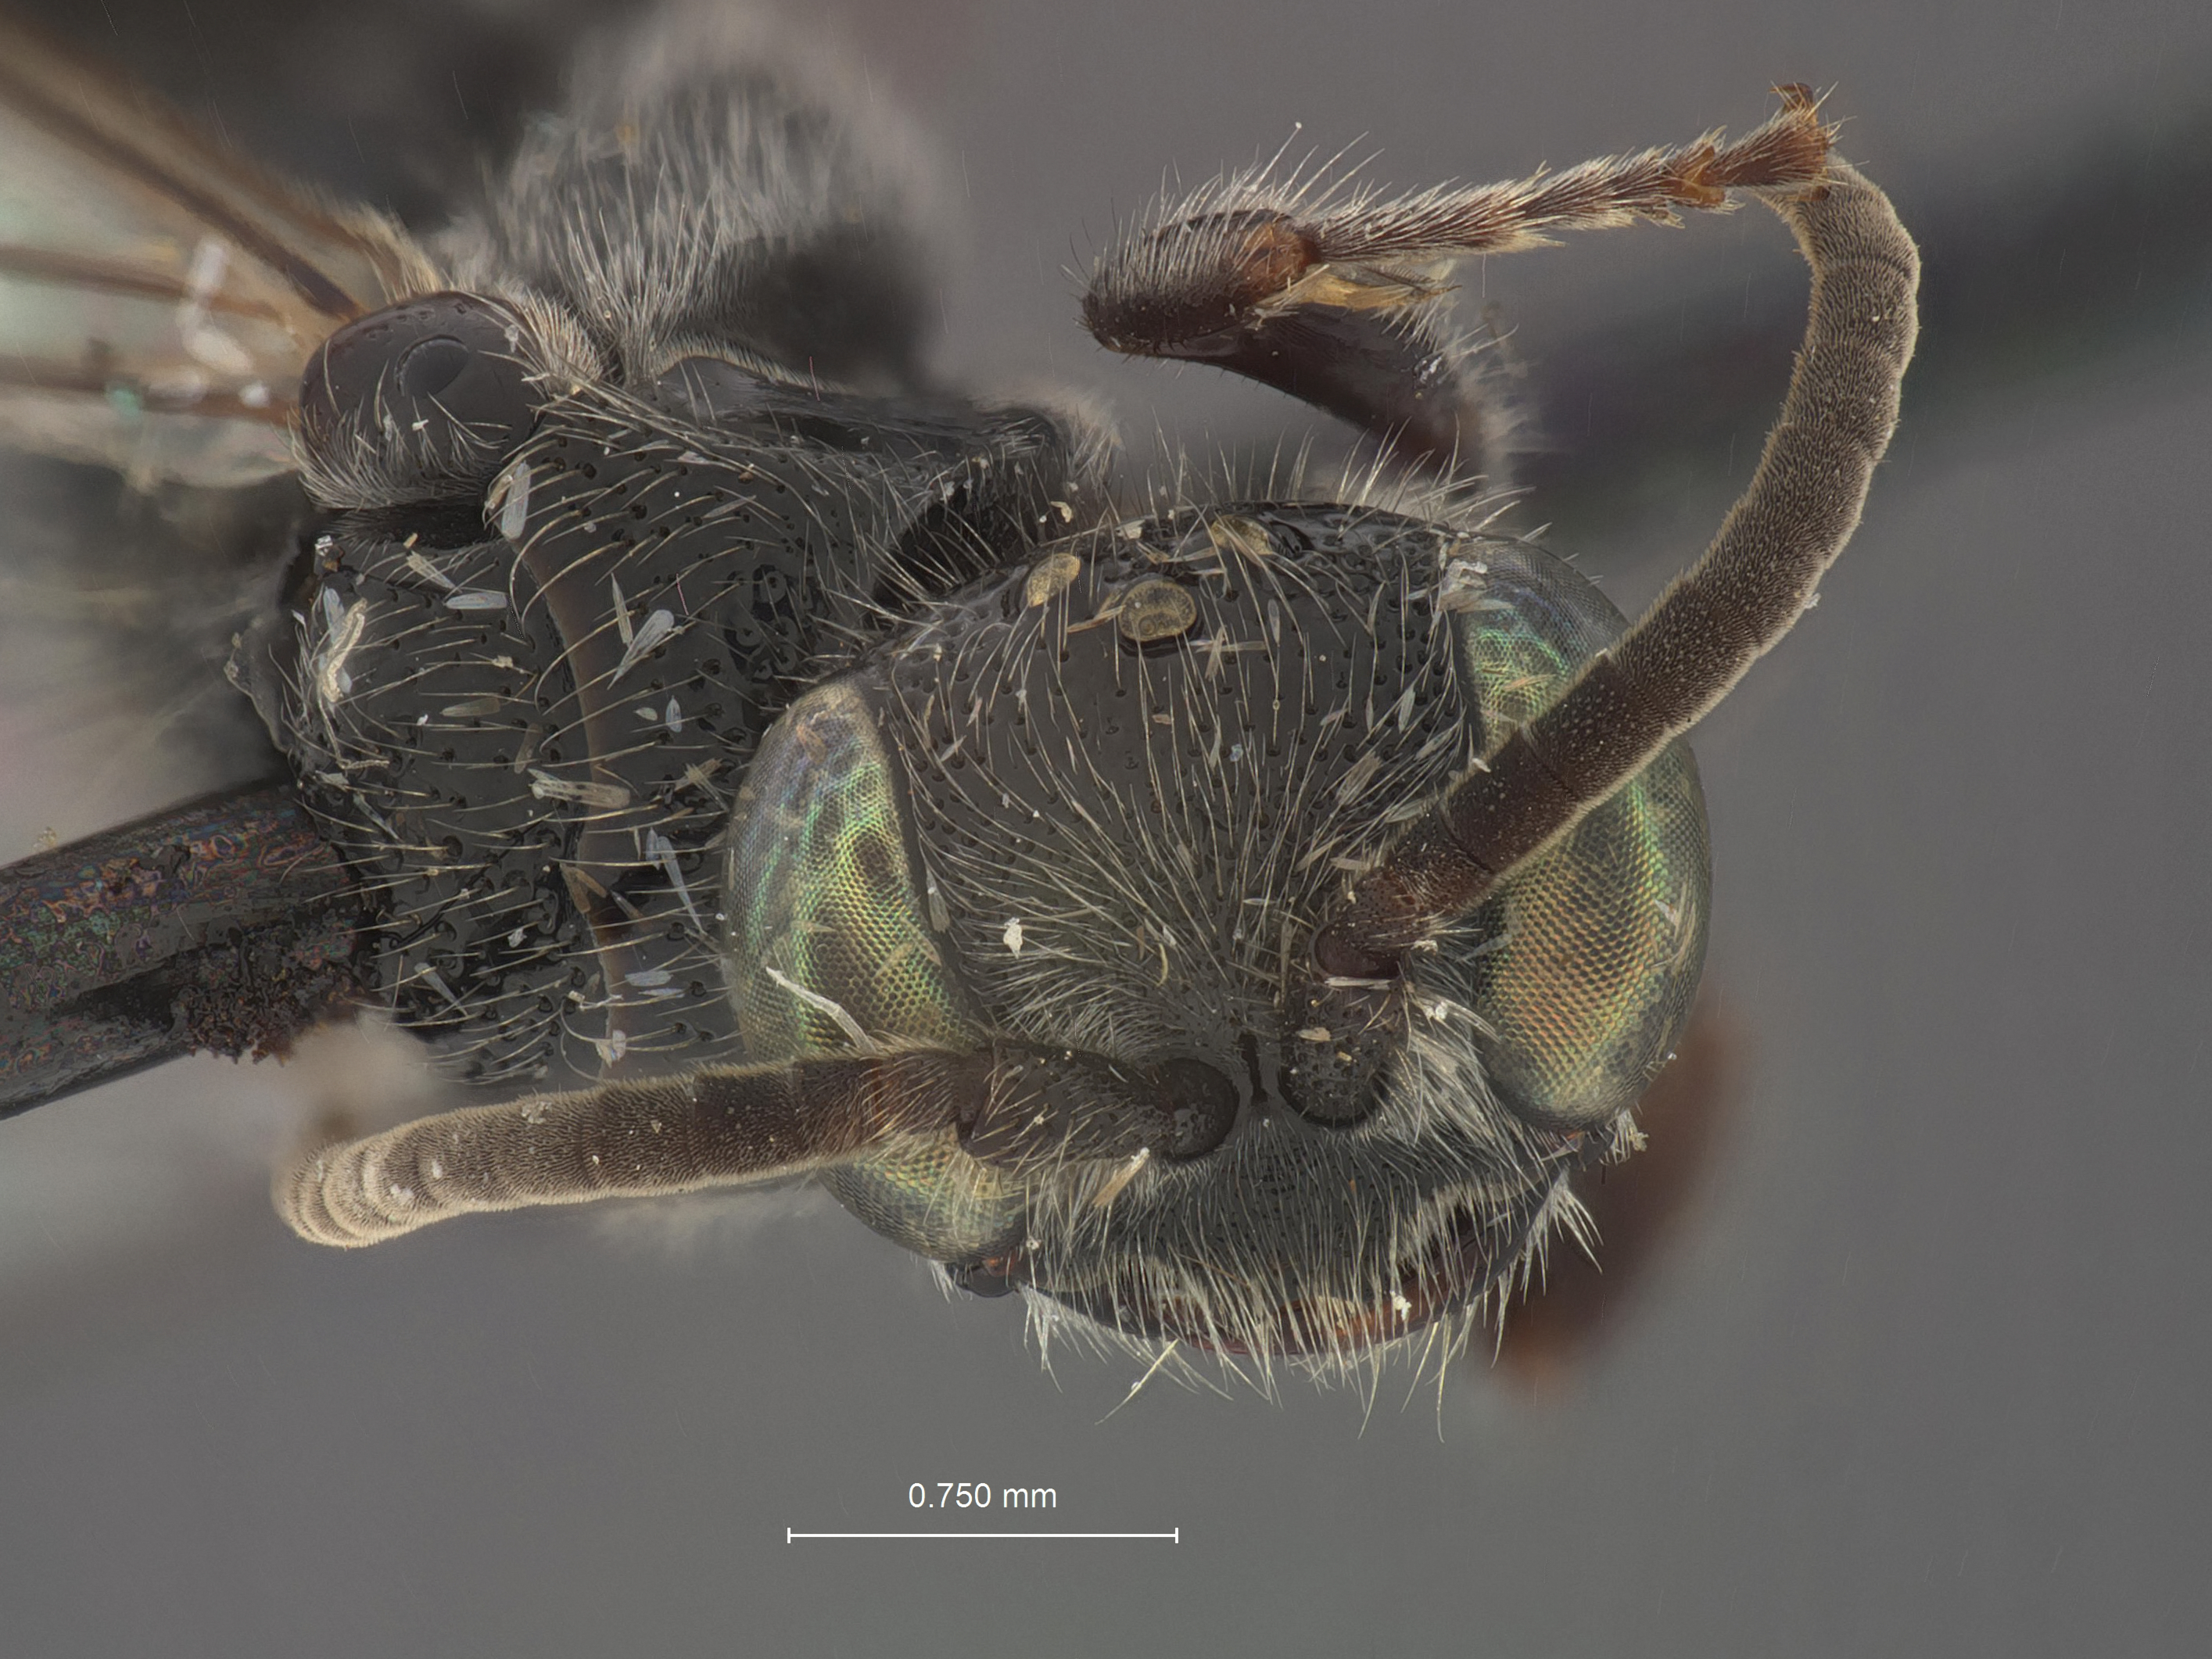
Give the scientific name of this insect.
Tiphia pacazo
